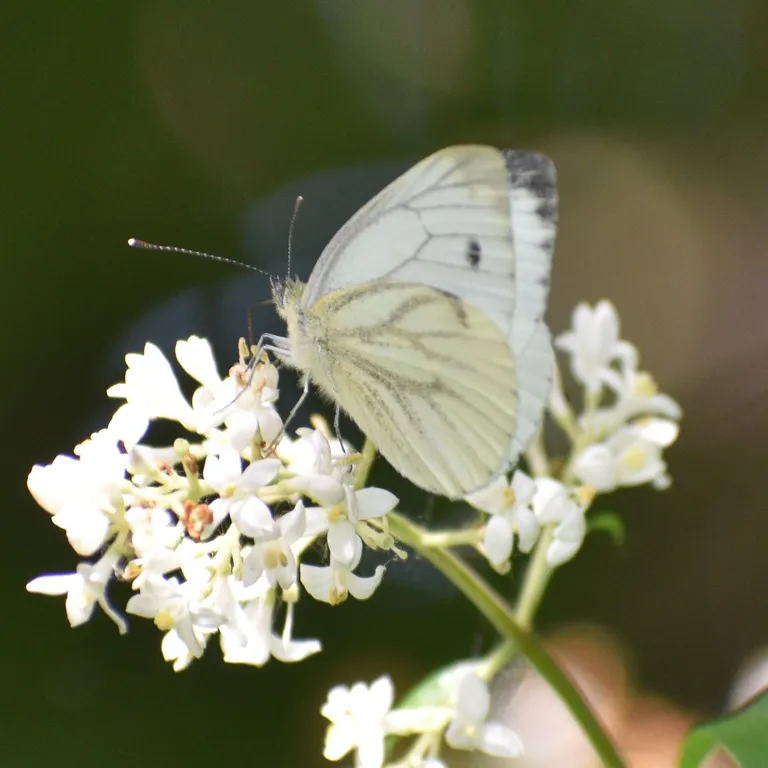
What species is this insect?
Pieris napi
